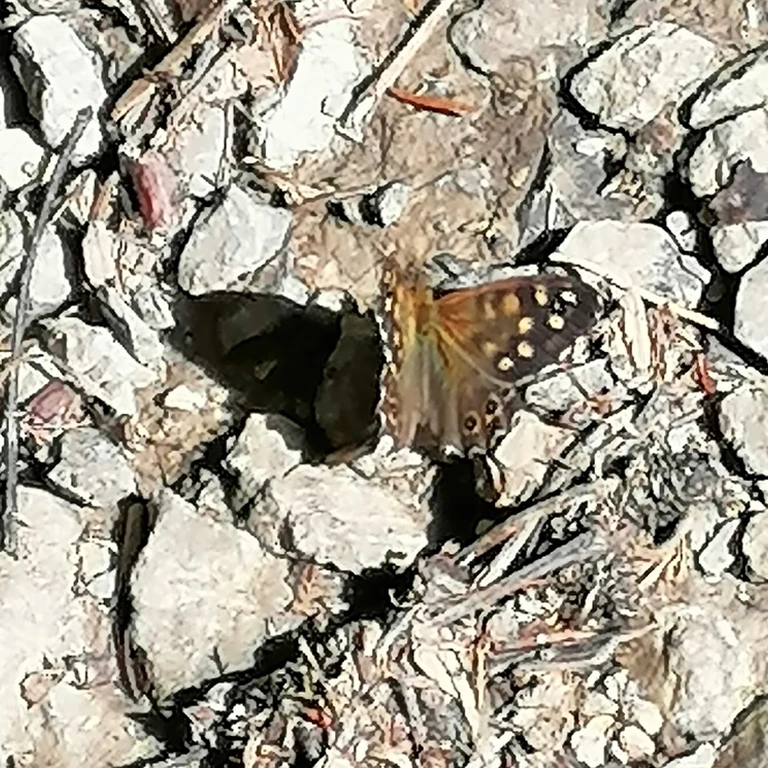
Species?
Pararge aegeria
